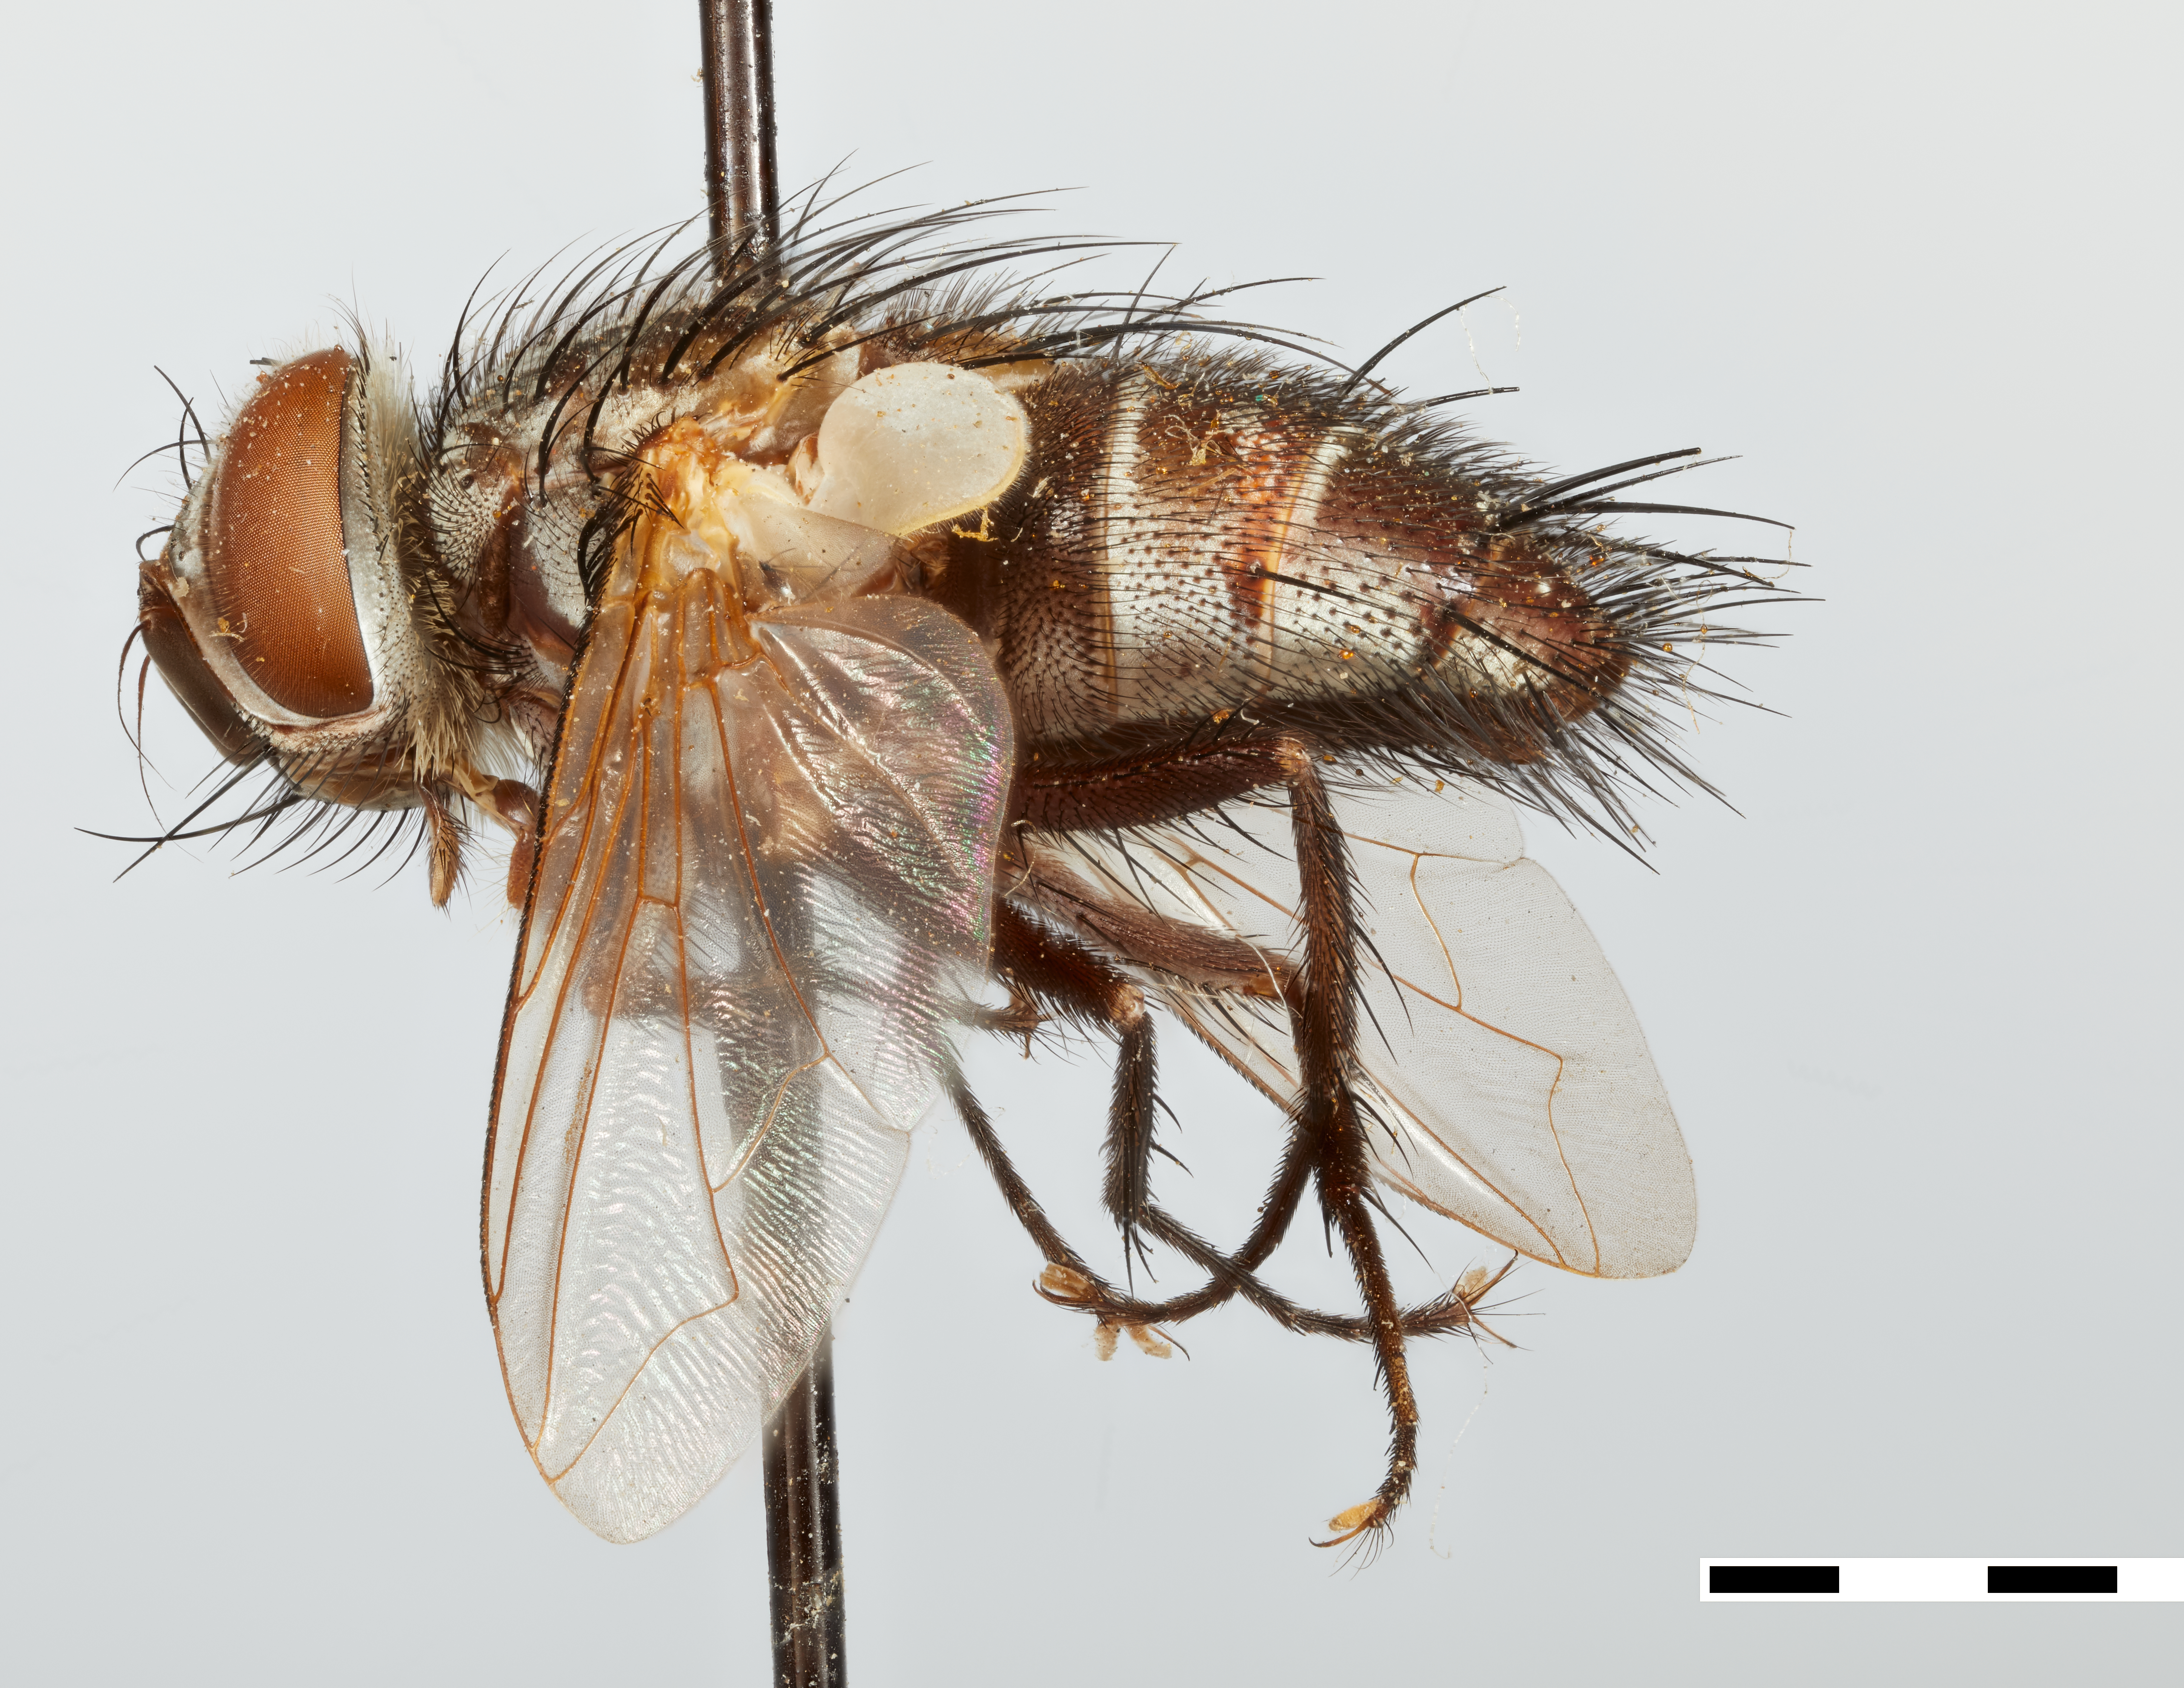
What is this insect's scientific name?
Zenillia formosa
